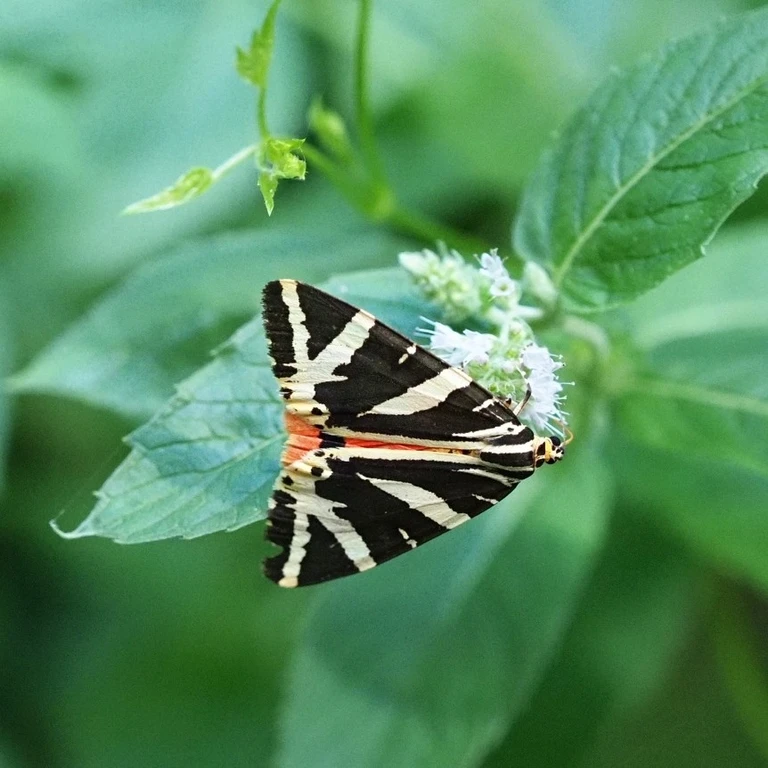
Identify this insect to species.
Euplagia quadripunctaria
